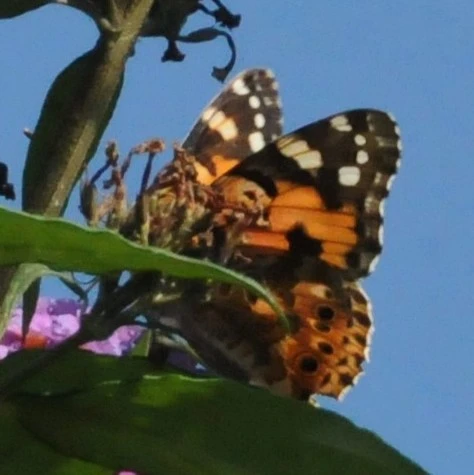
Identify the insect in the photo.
Vanessa cardui
